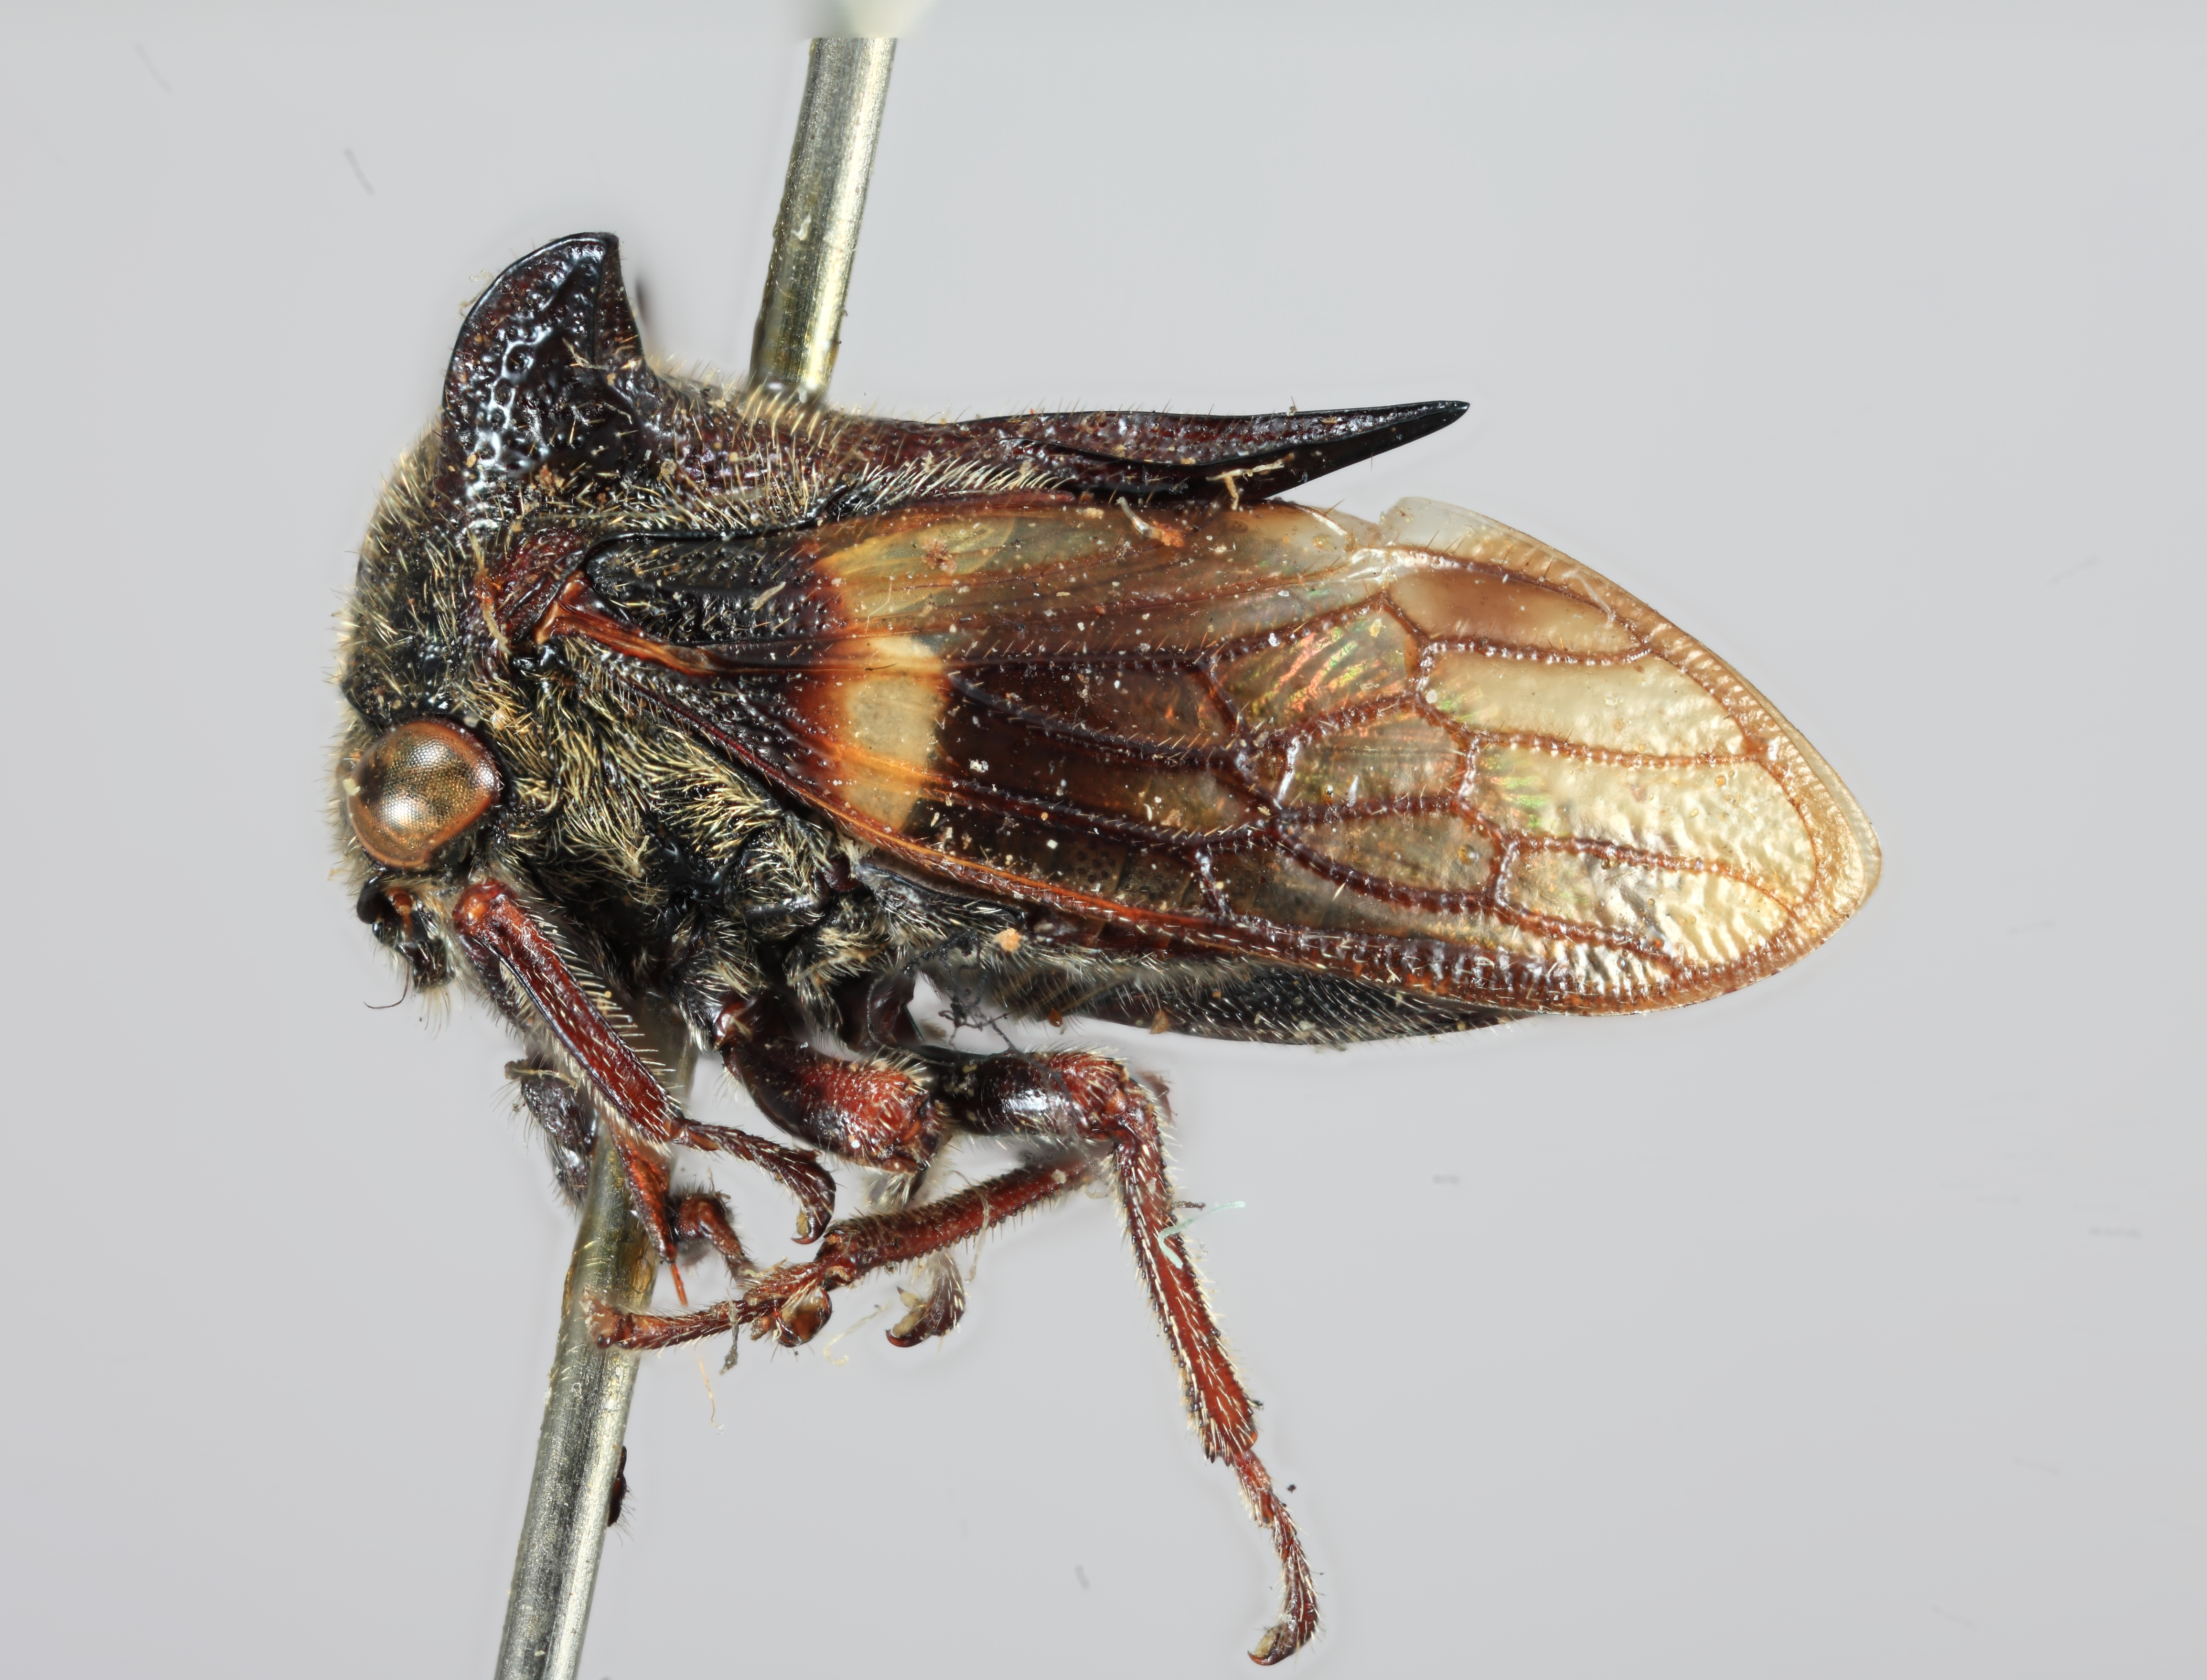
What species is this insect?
Tricentrus robustus
